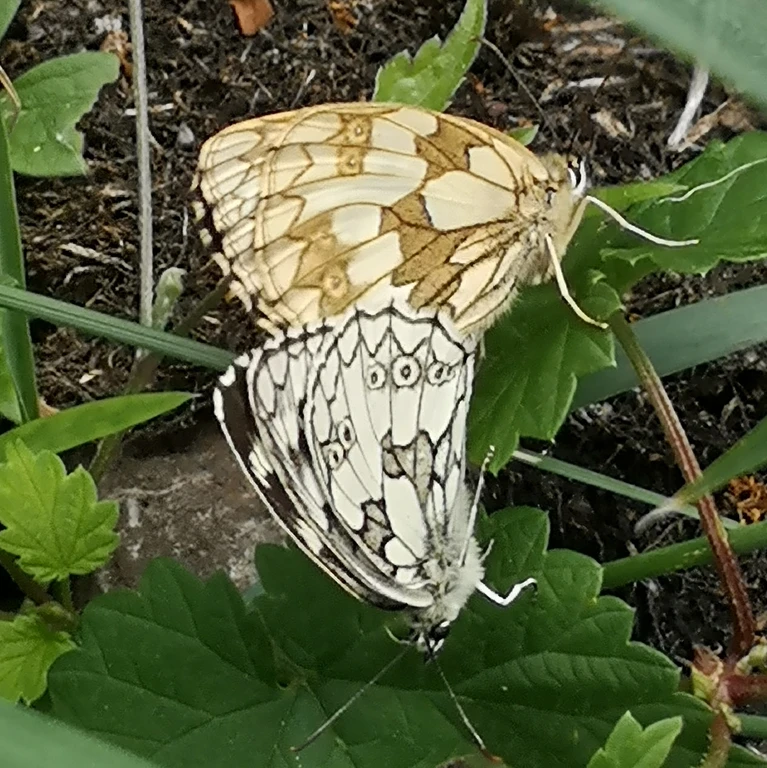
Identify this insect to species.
Melanargia galathea
